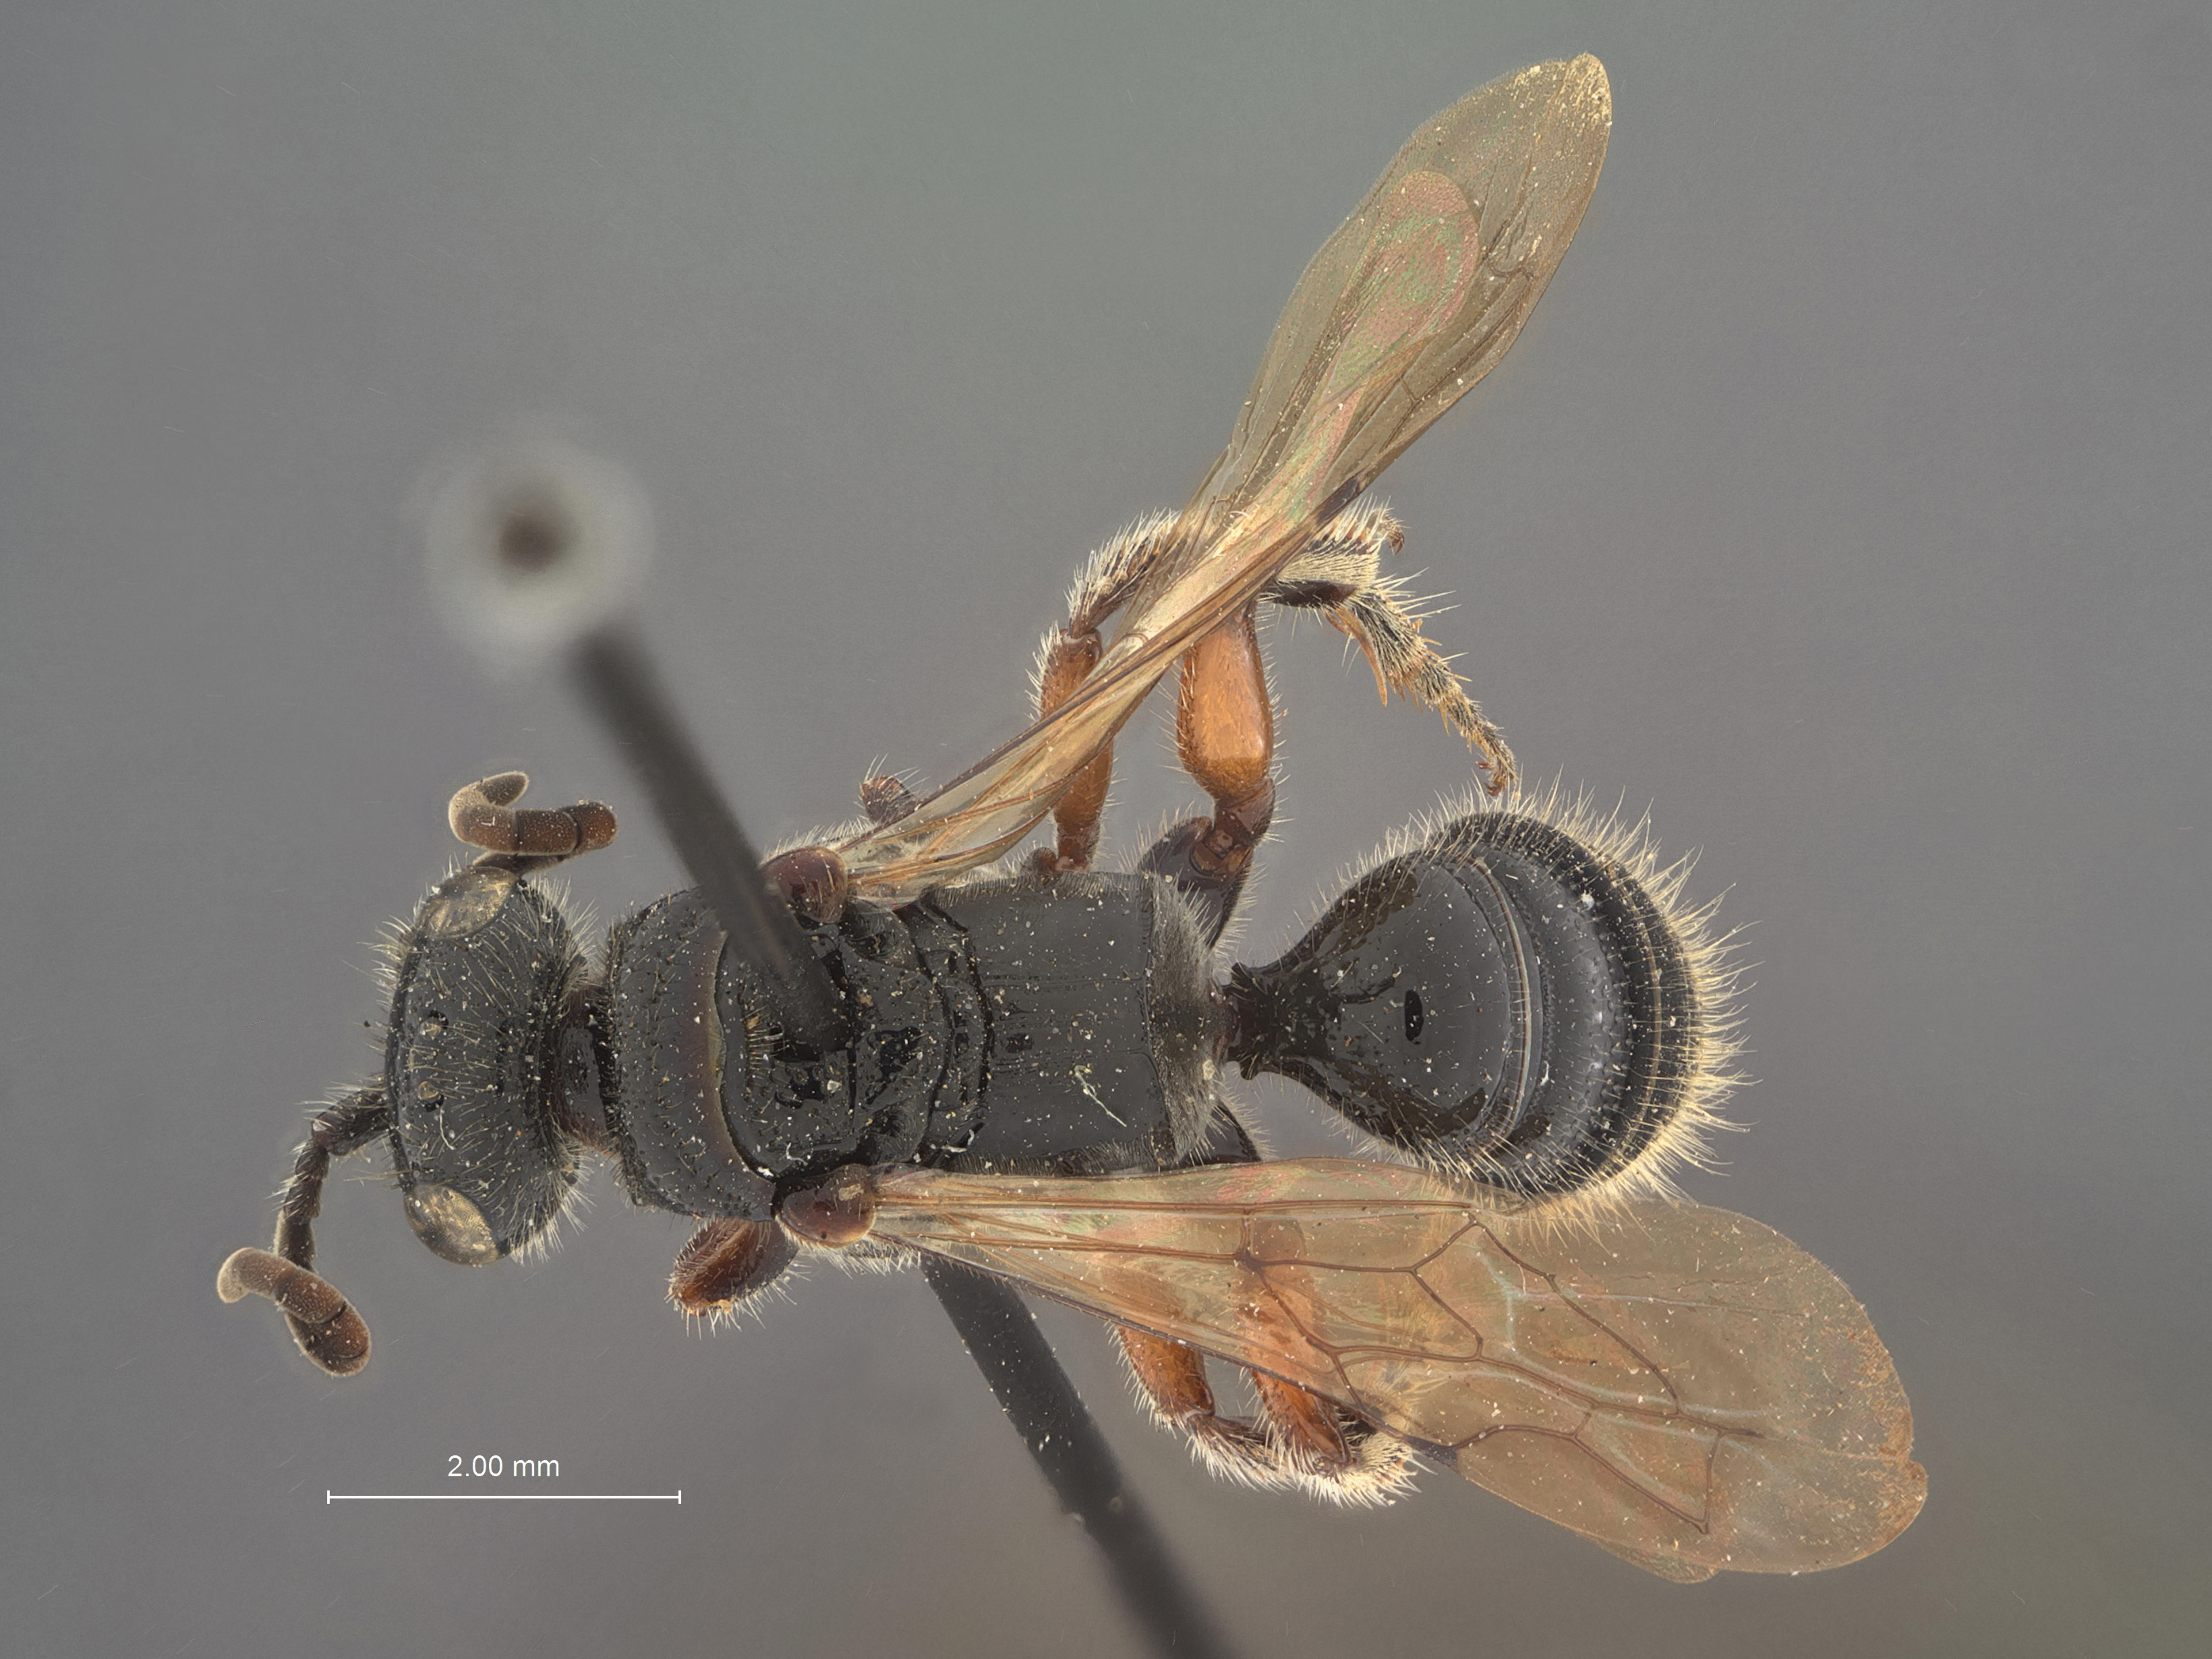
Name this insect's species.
Tiphia pigmentata
